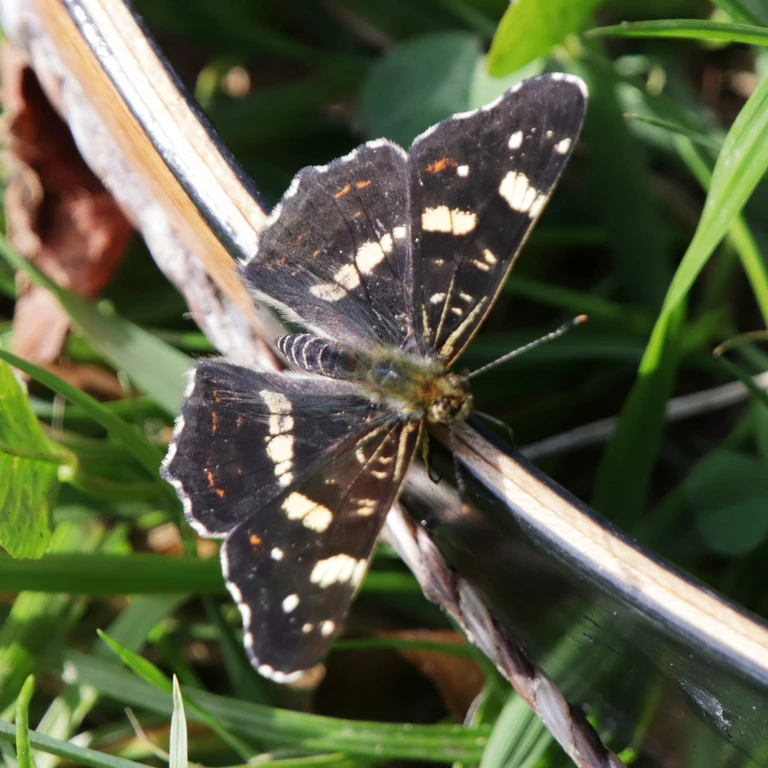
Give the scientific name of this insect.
Araschnia levana
